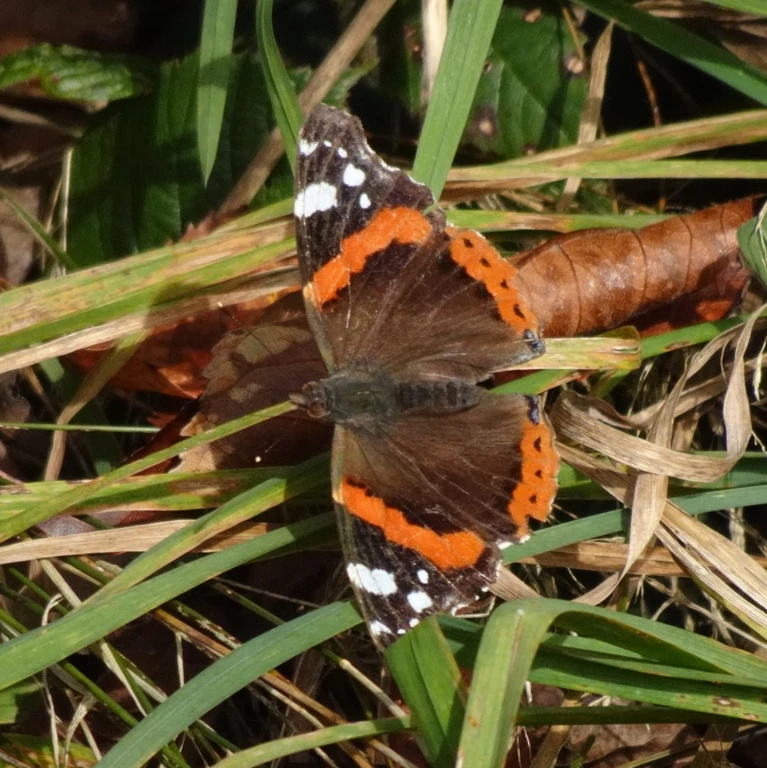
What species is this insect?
Vanessa atalanta
